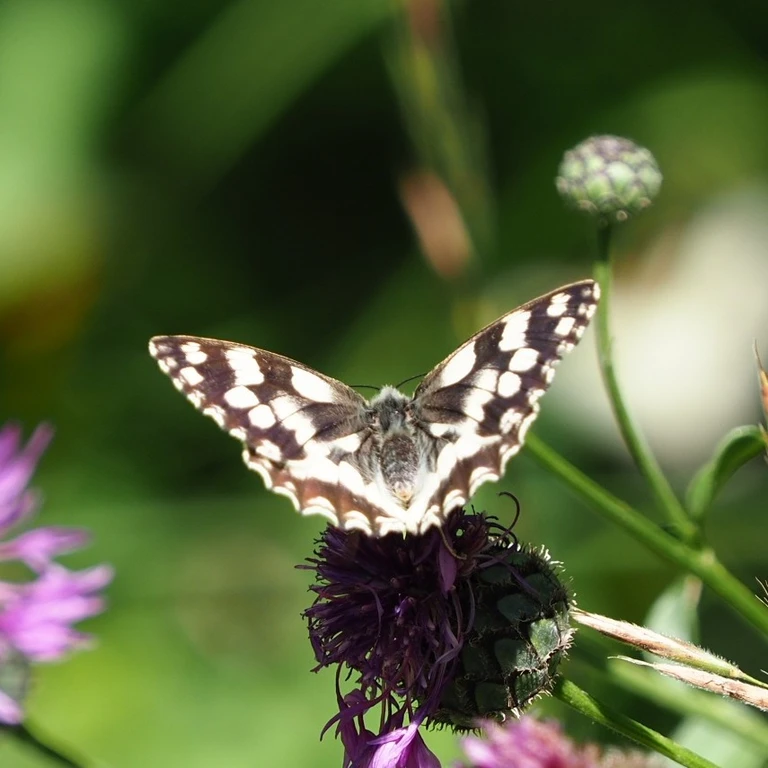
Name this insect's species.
Melanargia galathea
